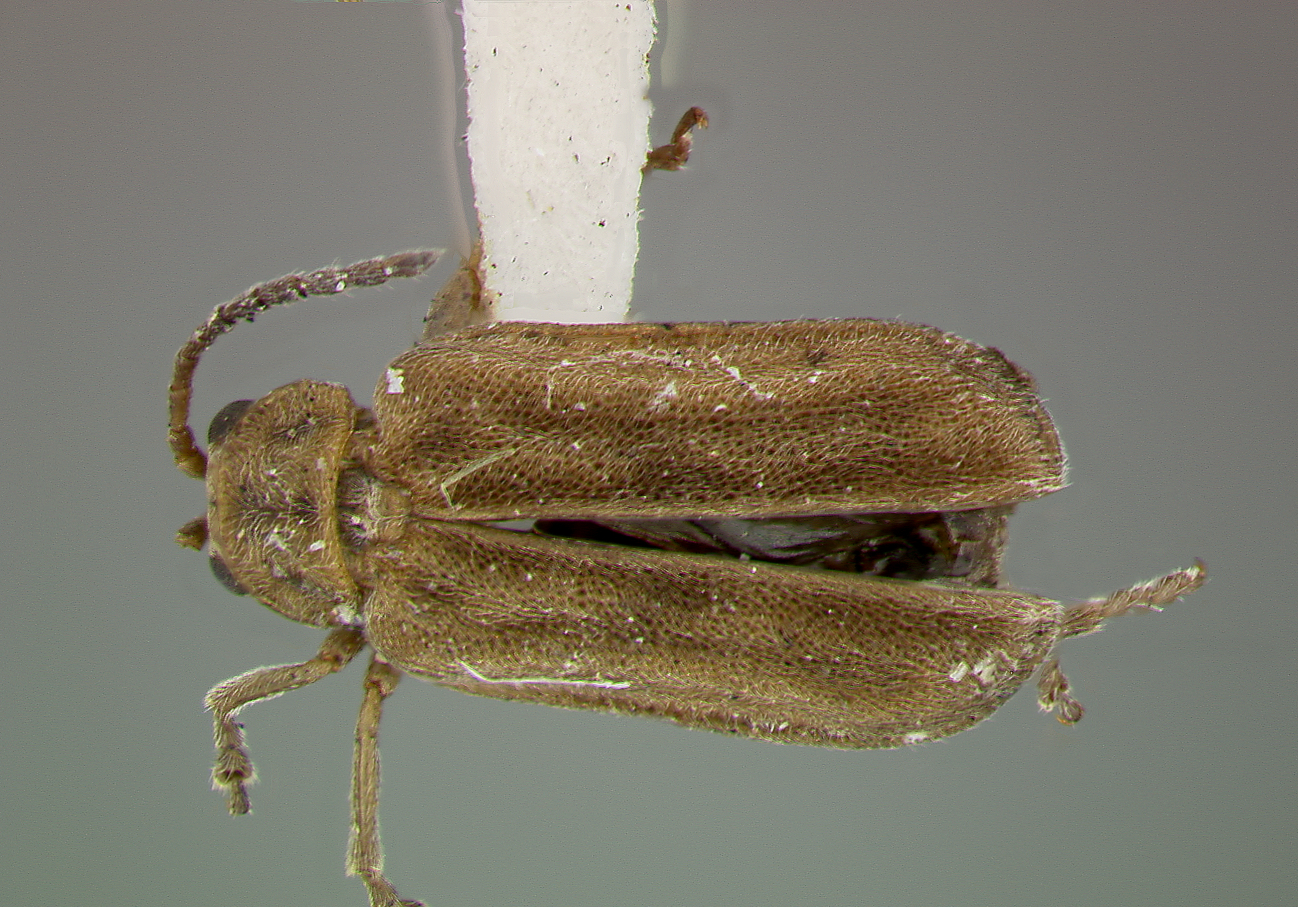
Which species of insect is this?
Galerucella pauperata
